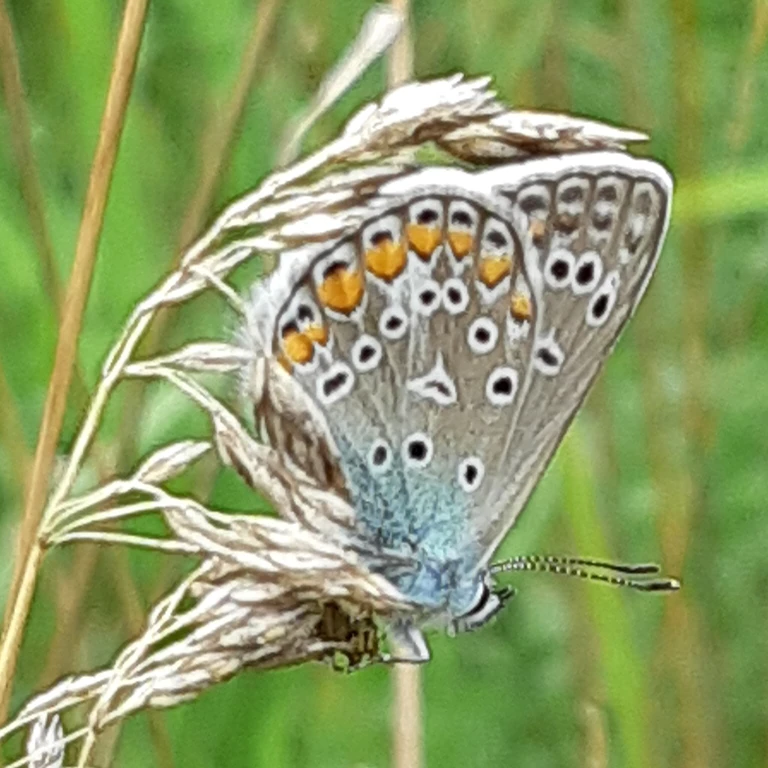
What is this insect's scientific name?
Polyommatus icarus
